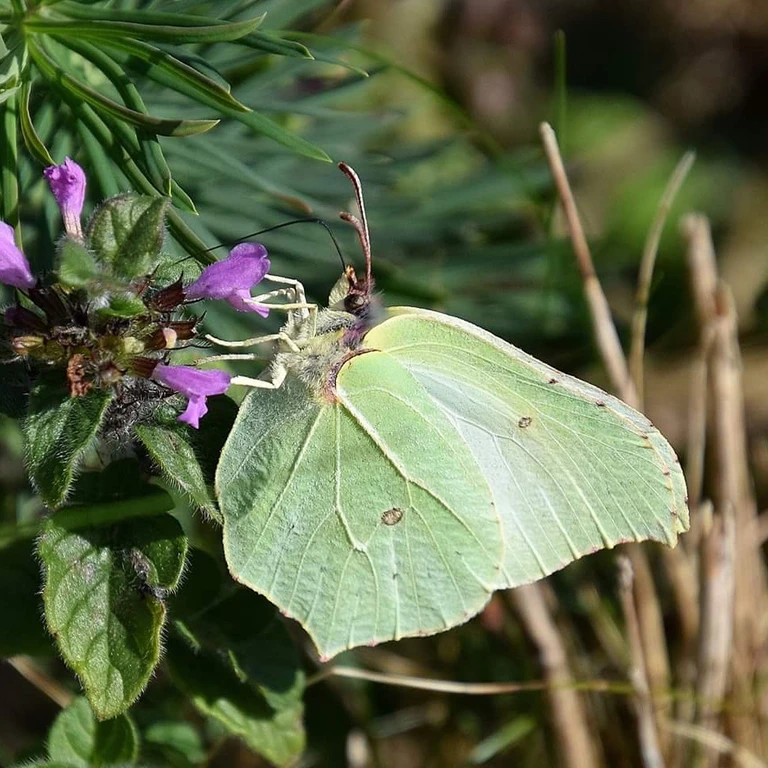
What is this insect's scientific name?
Gonepteryx rhamni
